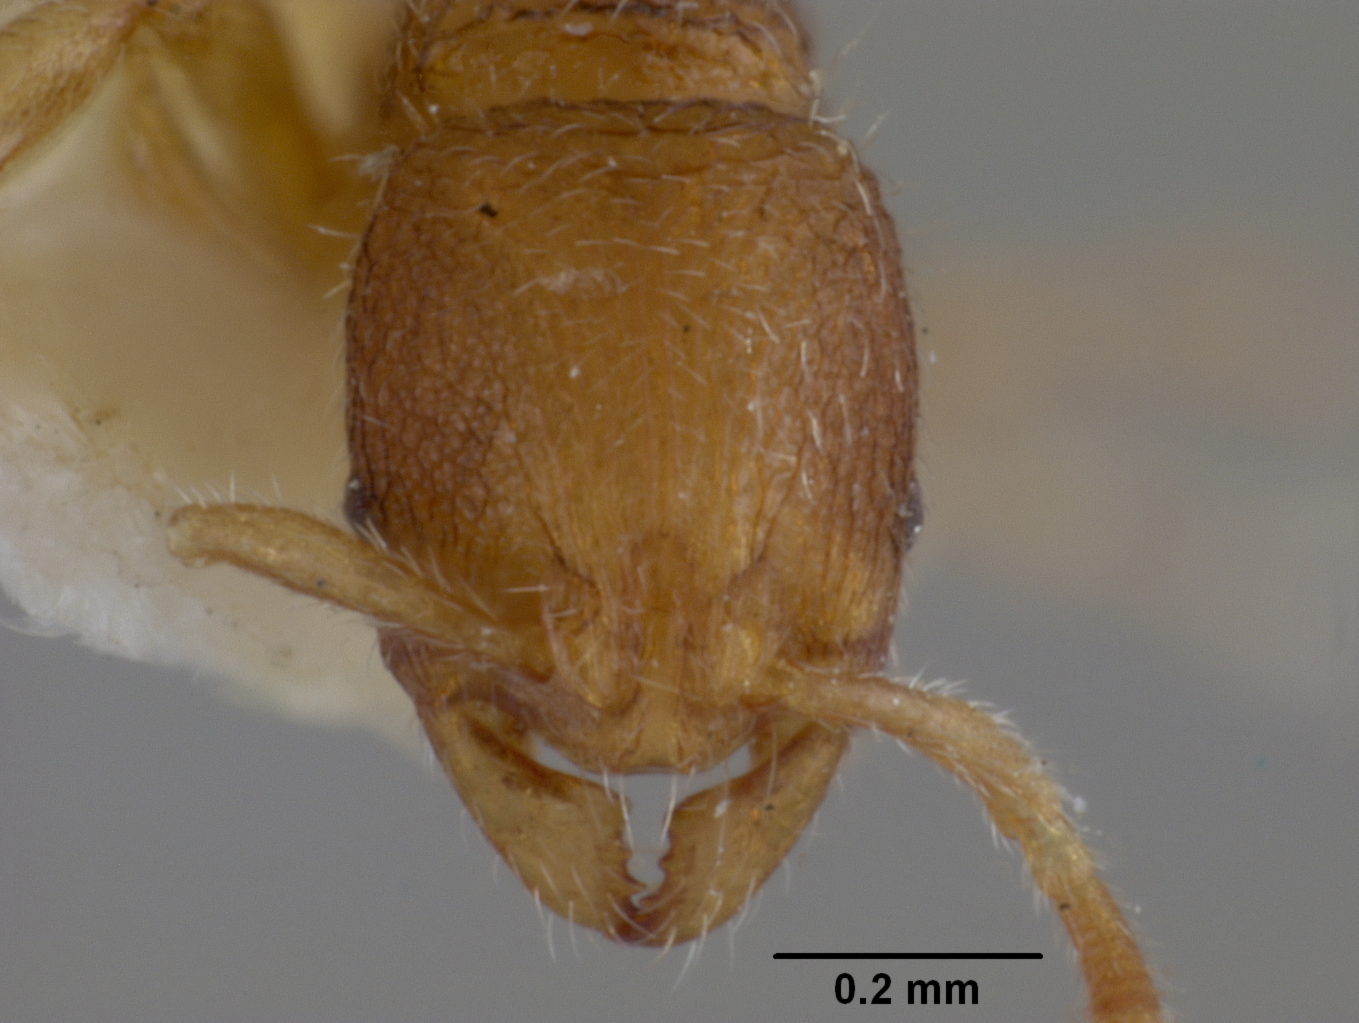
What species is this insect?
Rogeria leptonana
